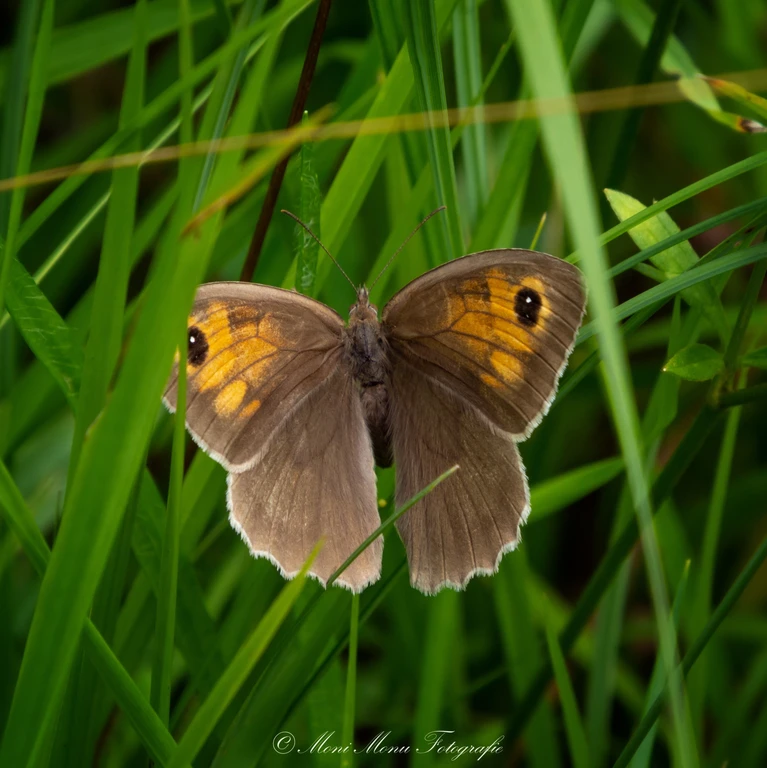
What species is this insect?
Maniola jurtina
